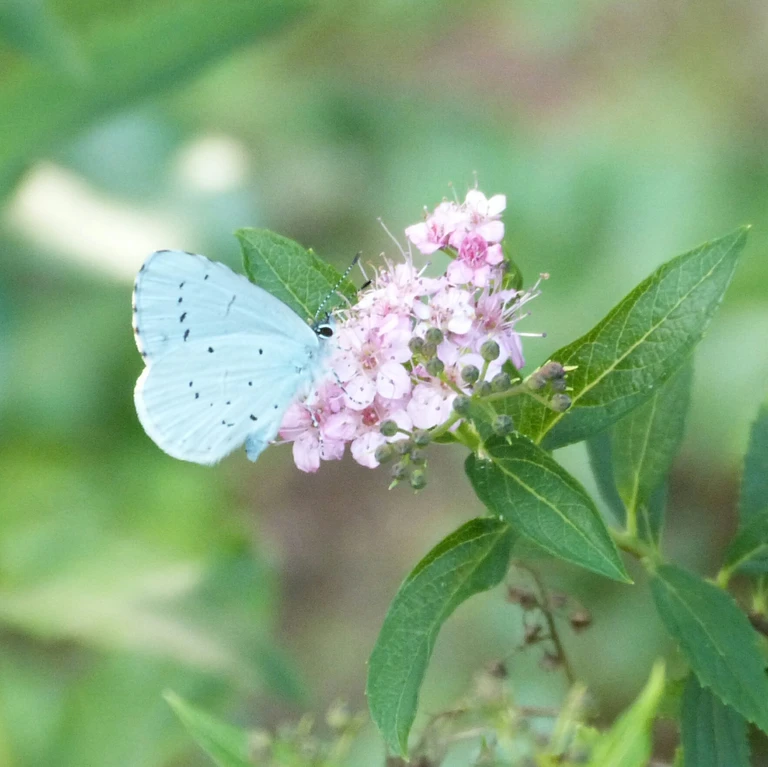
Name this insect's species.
Celastrina argiolus
